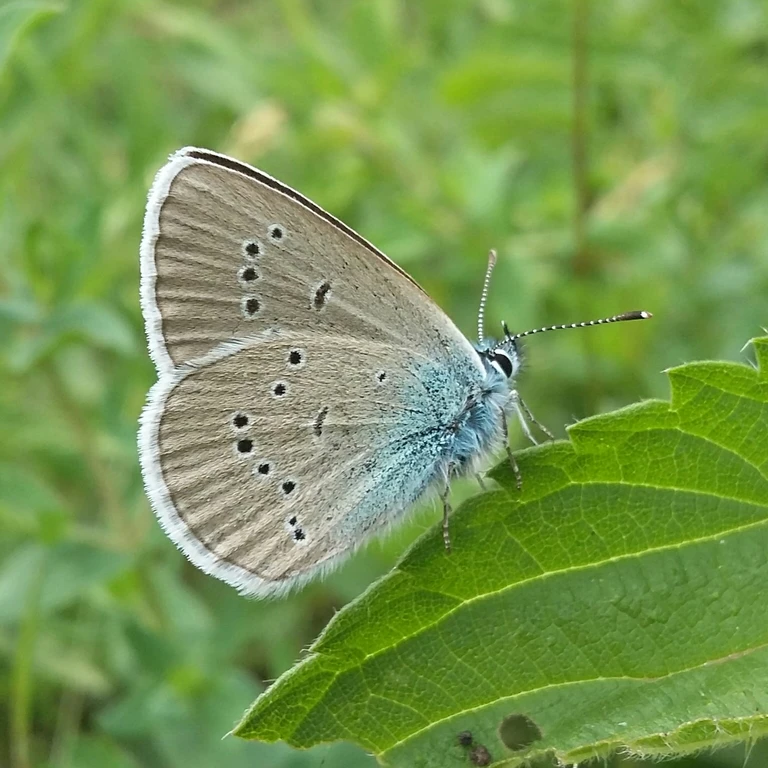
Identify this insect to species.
Cyaniris semiargus
